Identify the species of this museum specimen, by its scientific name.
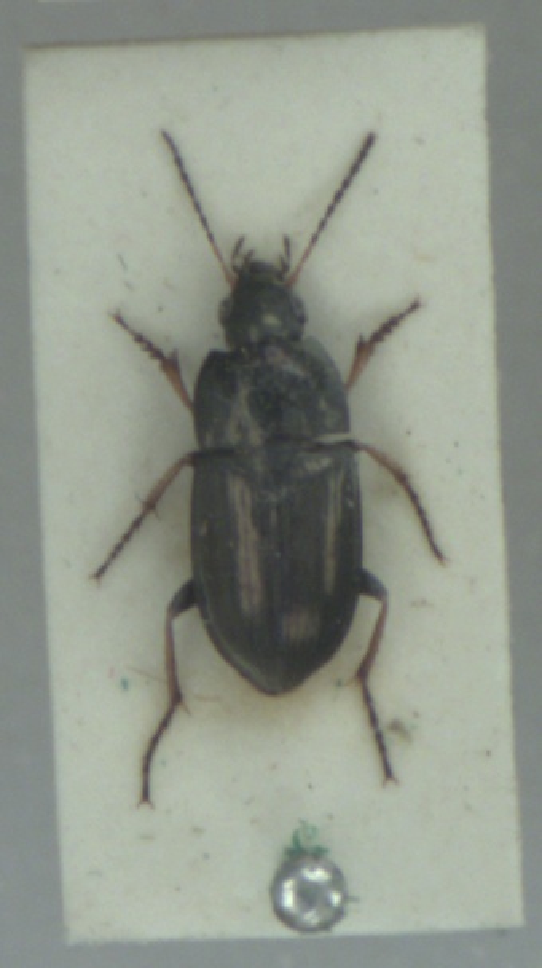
Amara plebeja
